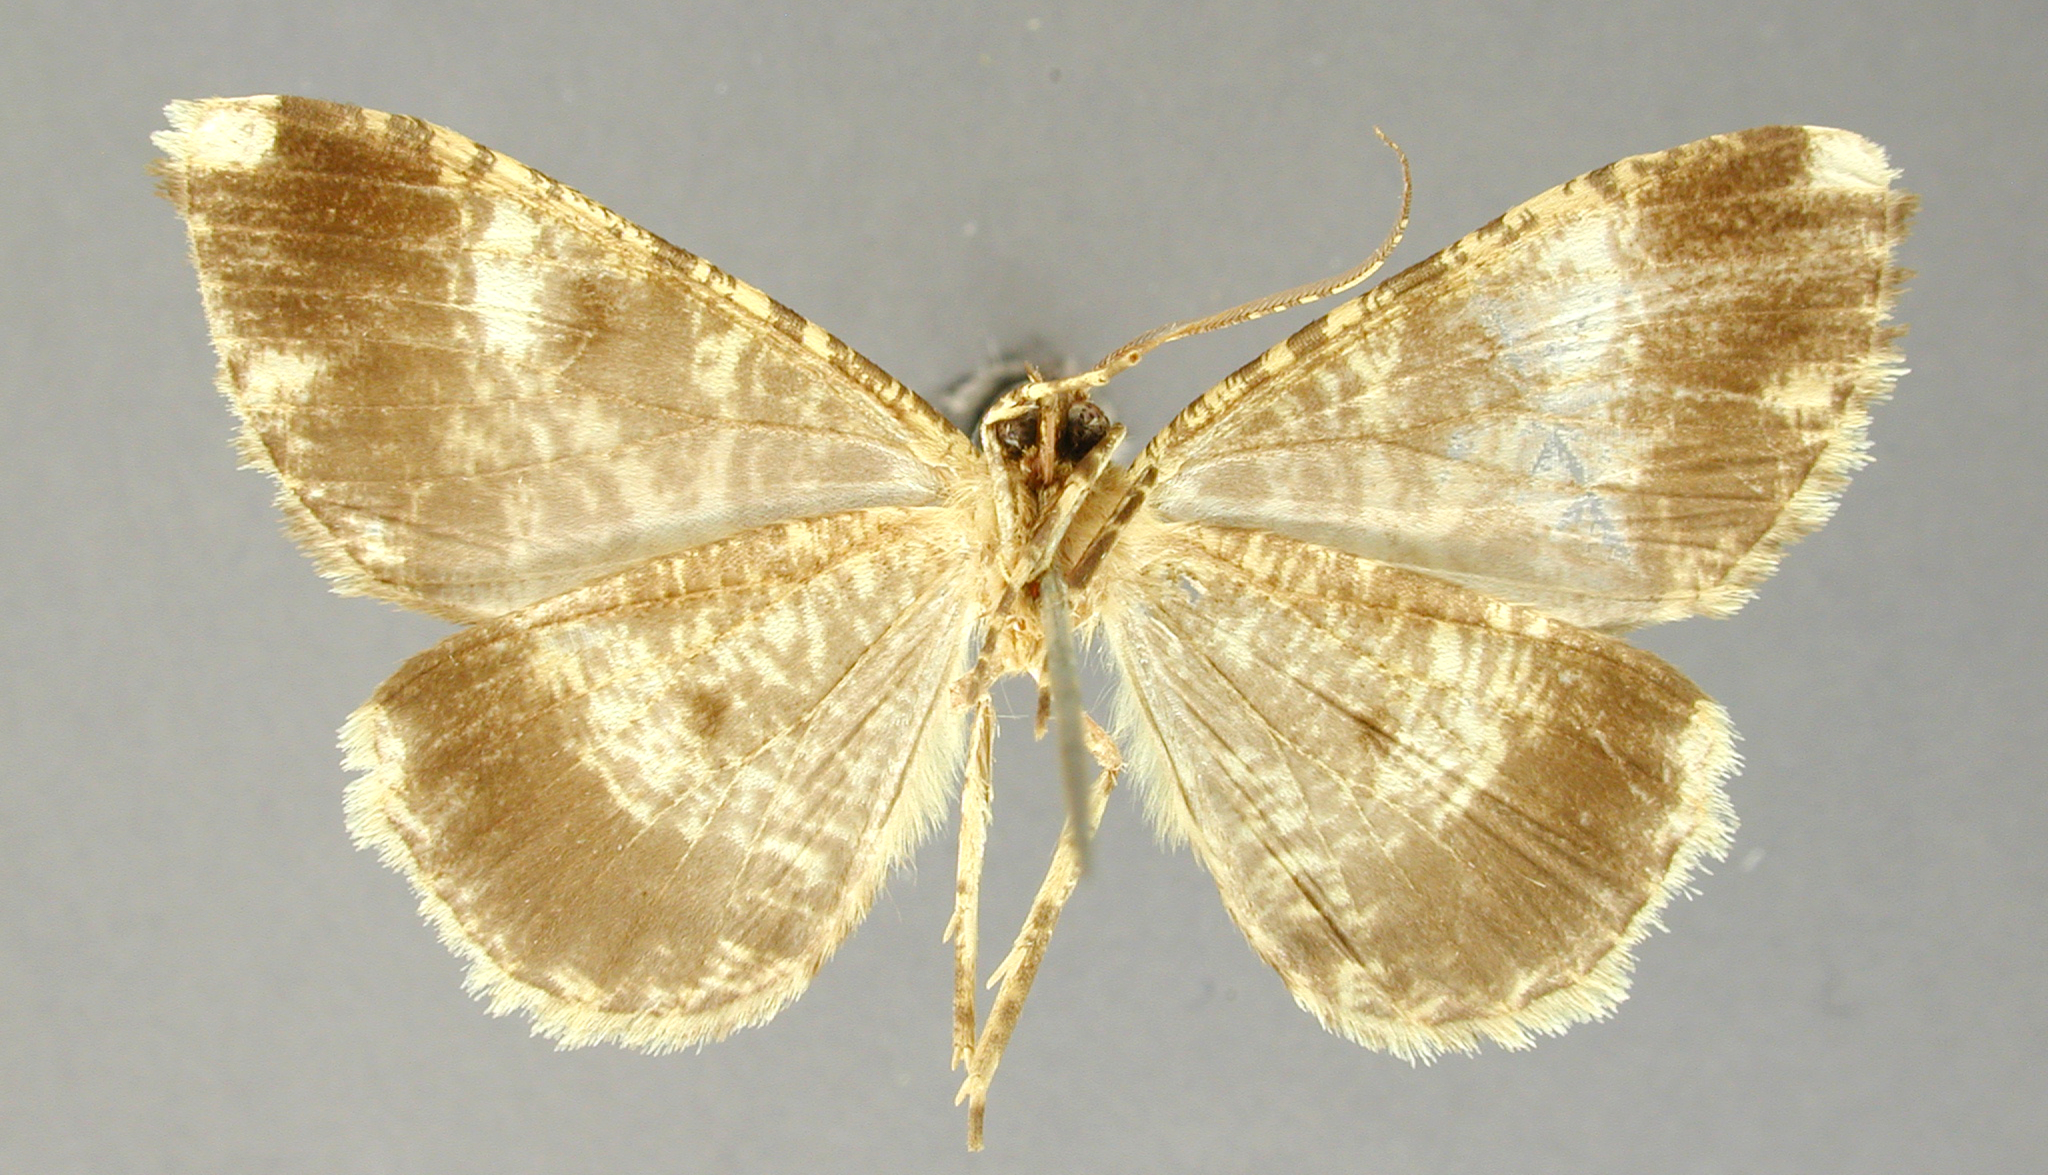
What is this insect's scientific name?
Tephrosia gaviota
